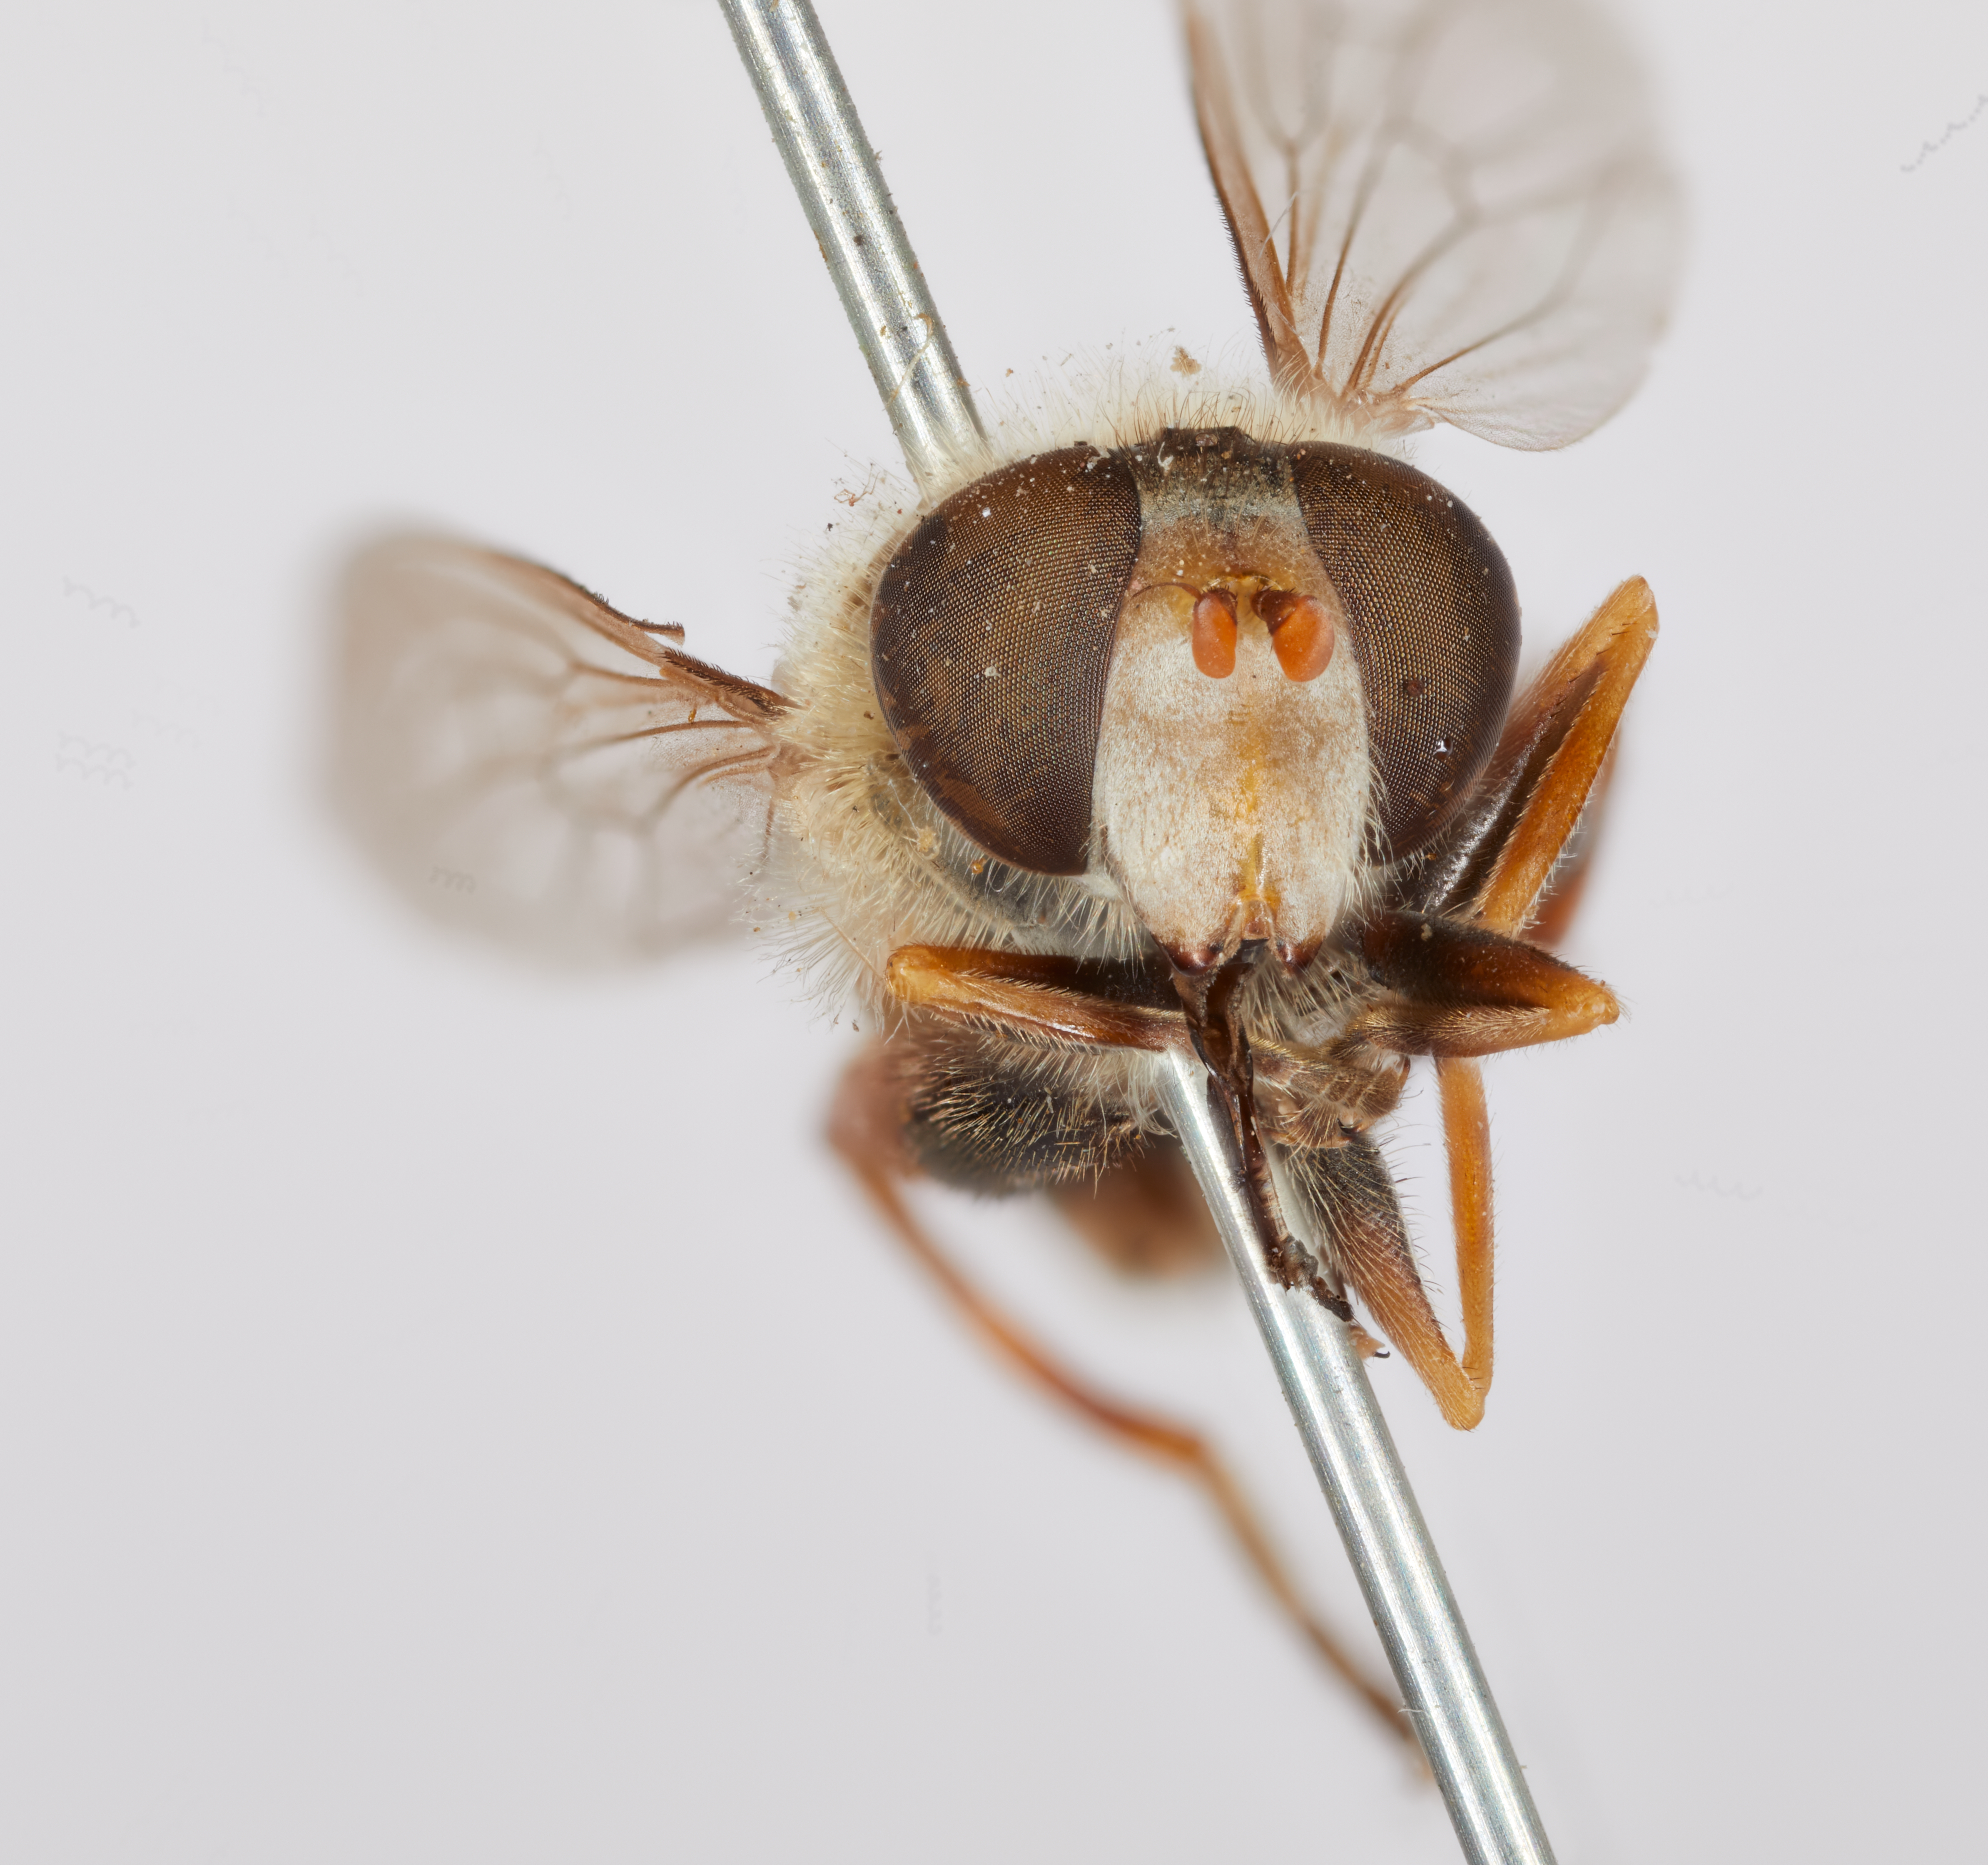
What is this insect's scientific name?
Helophilus bilinearis
